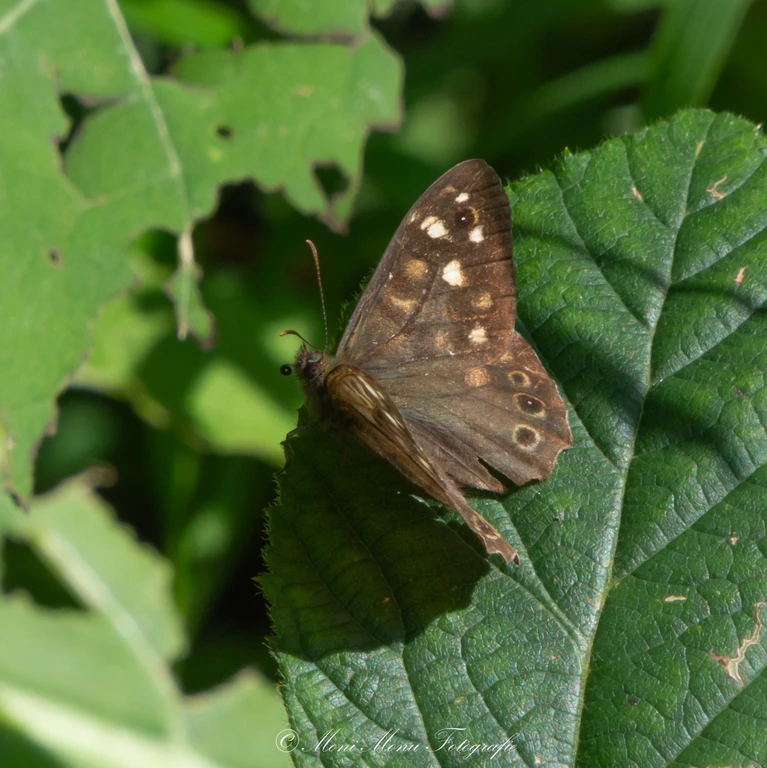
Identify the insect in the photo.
Pararge aegeria
